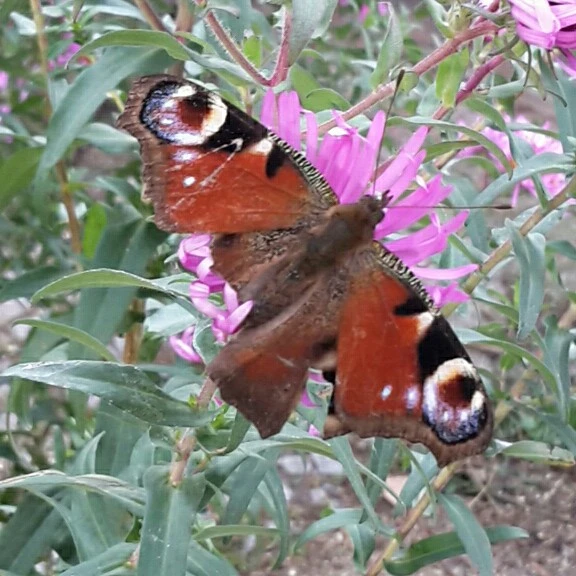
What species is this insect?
Aglais io
